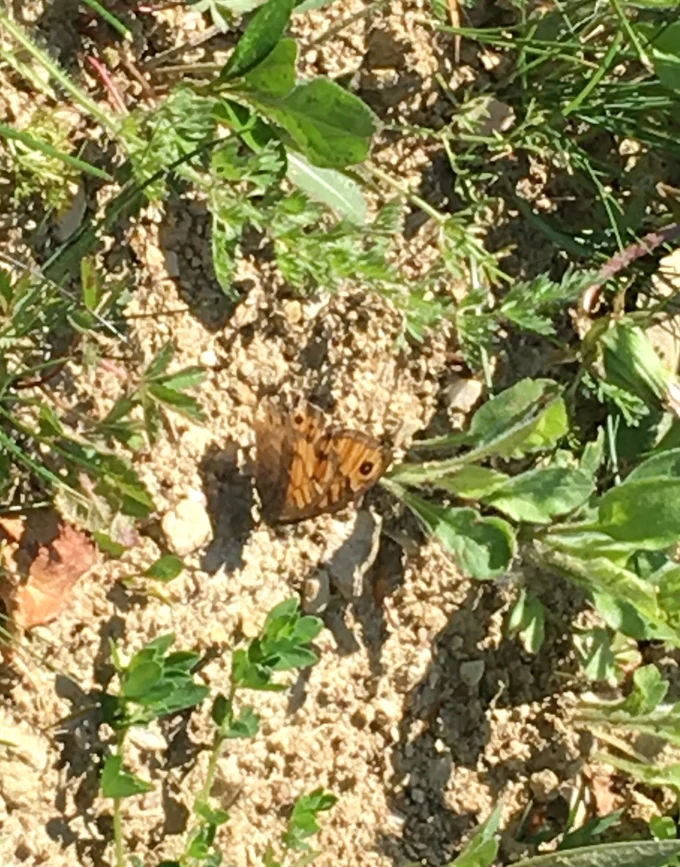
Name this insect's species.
Lasiommata megera (also Pararge megera)
